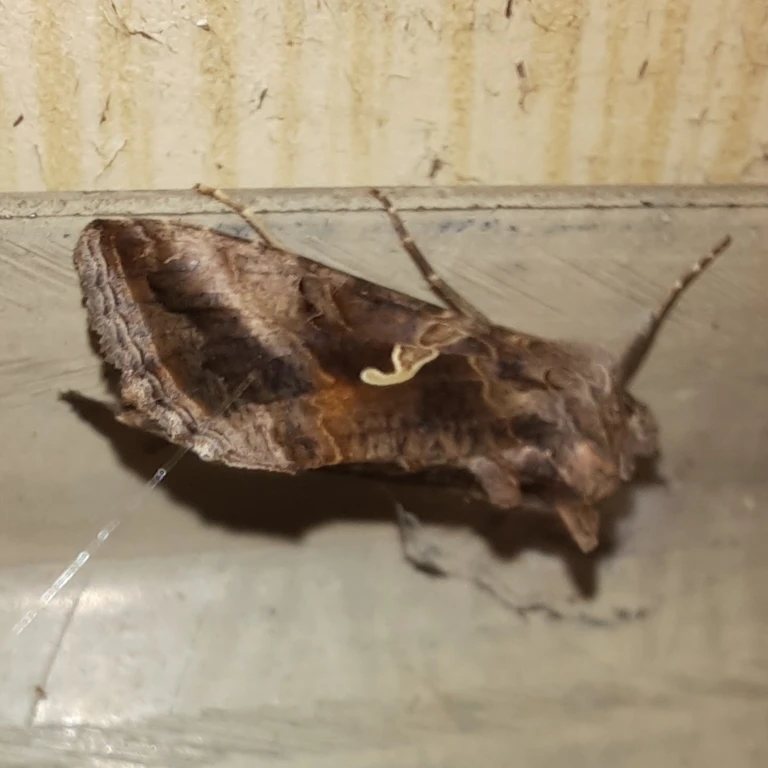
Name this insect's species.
Autographa gamma
